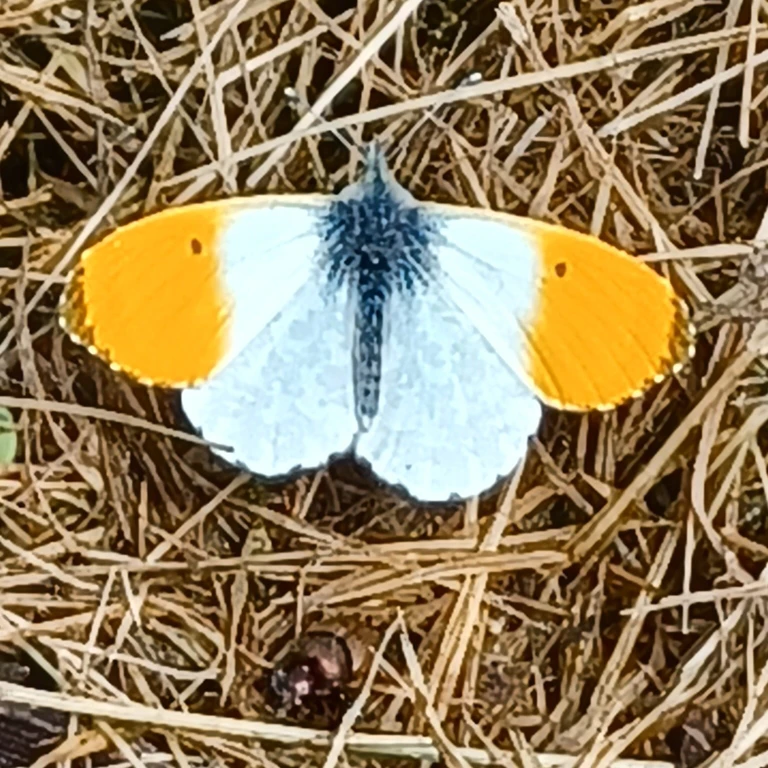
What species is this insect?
Anthocharis cardamines
